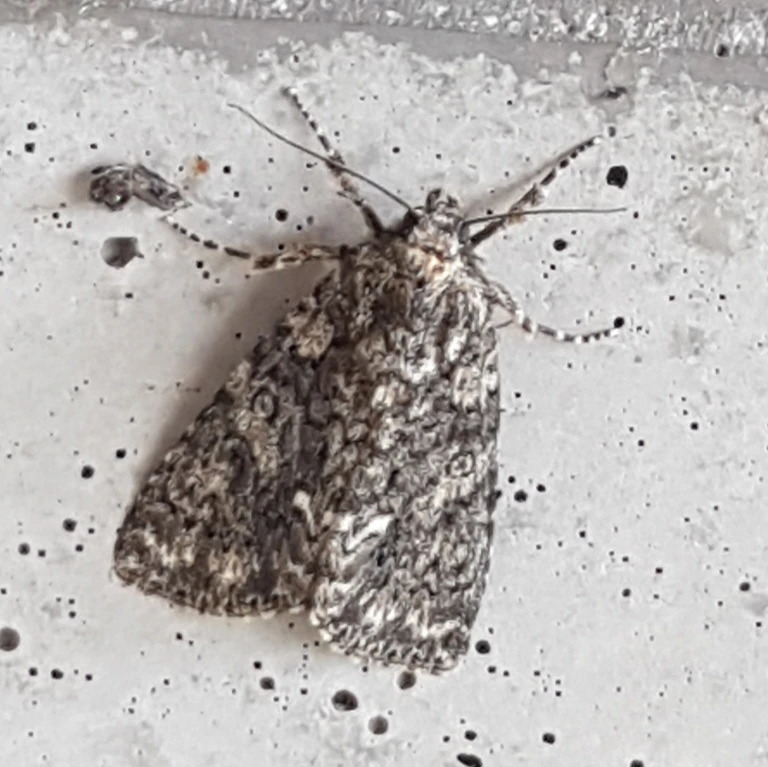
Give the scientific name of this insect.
Acronicta rumicis
